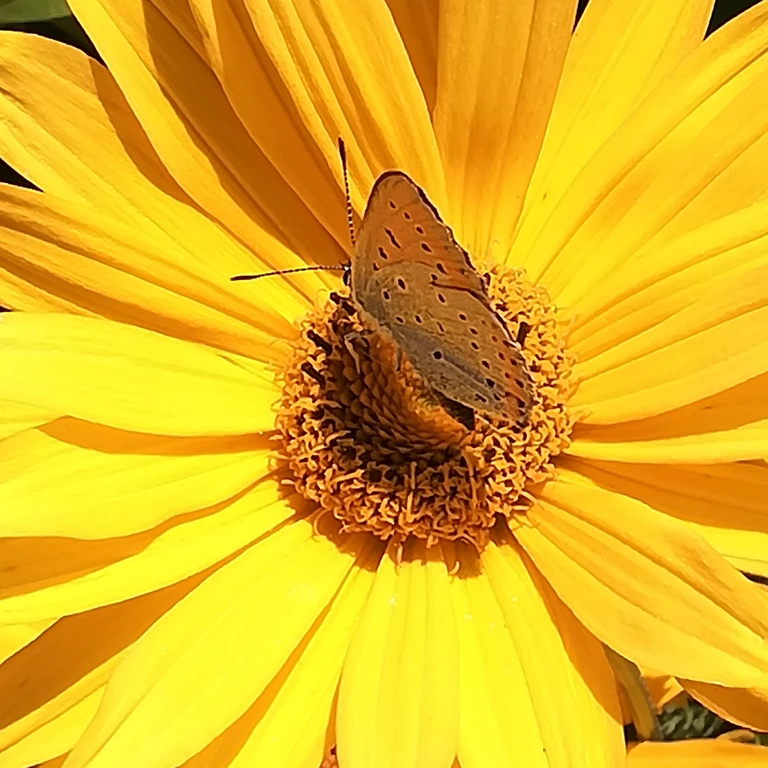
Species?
Lycaena dispar
